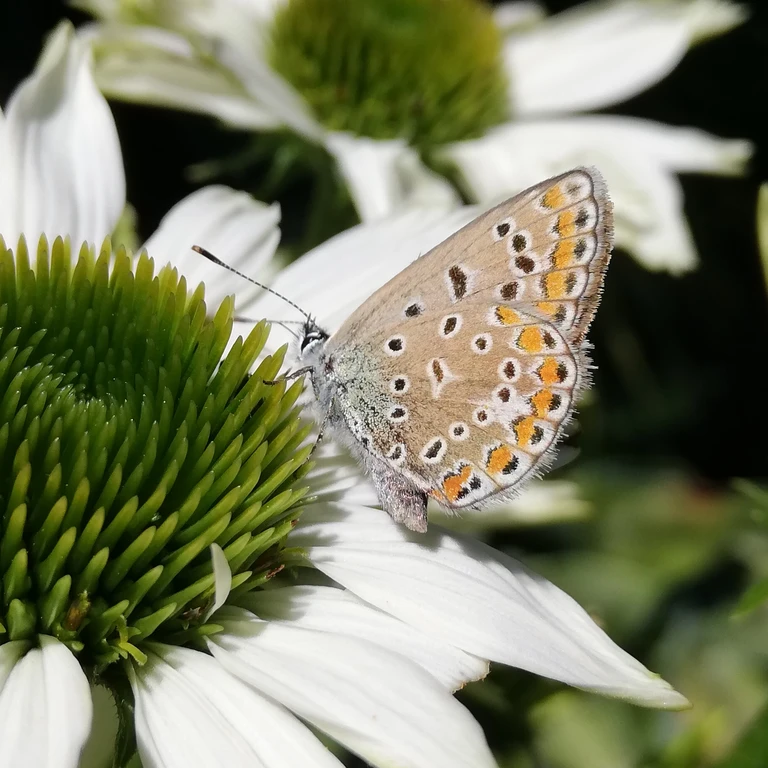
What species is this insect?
Polyommatus icarus
